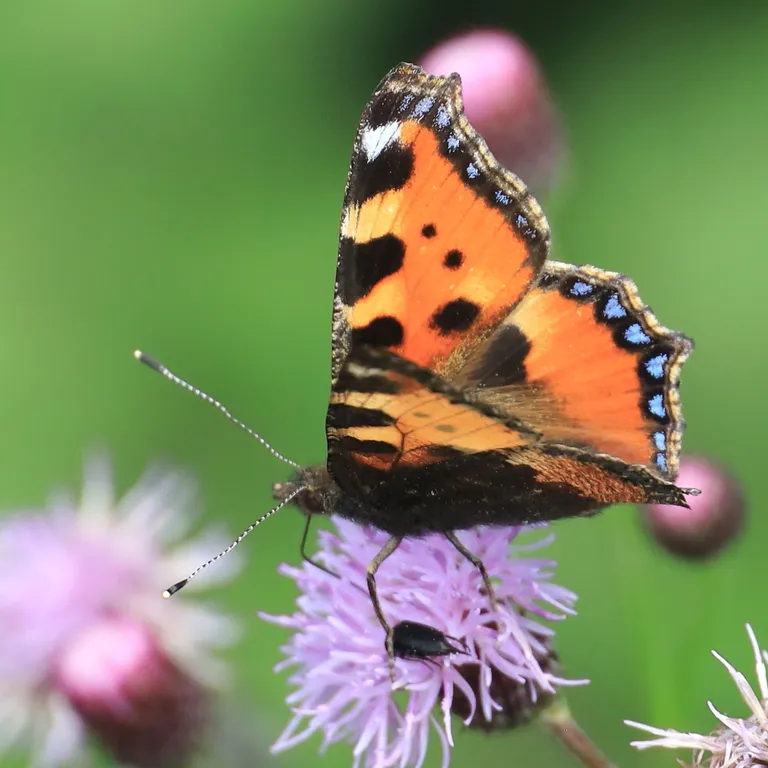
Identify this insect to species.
Aglais urticae
